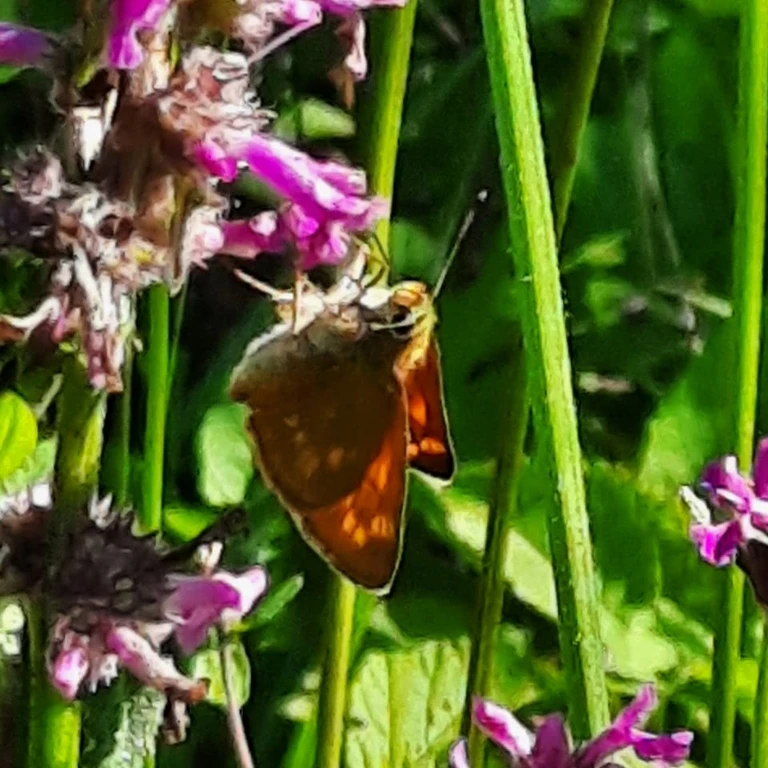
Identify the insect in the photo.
Ochlodes sylvanus (also Ochlodes venata)
